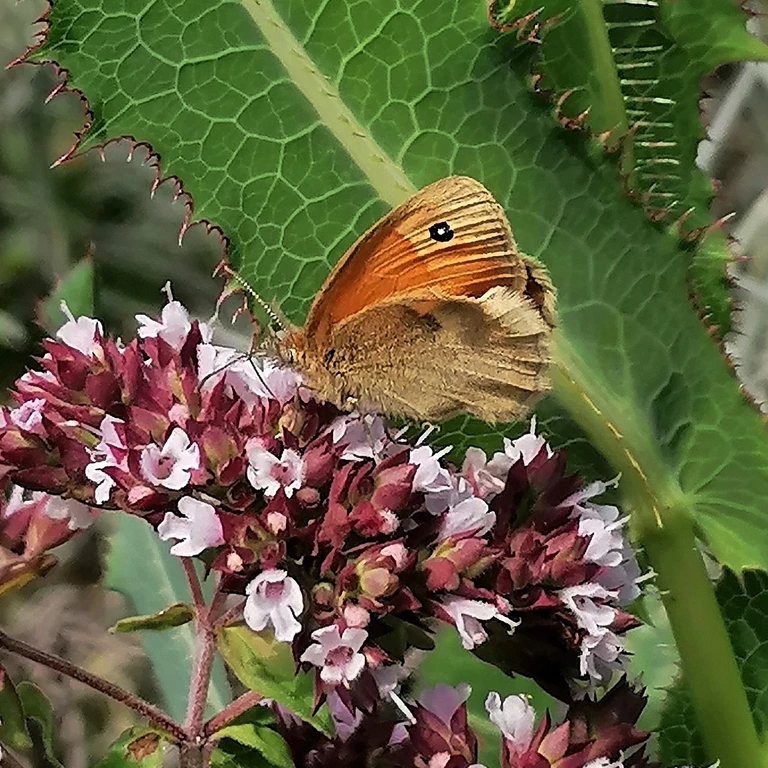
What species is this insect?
Coenonympha pamphilus
